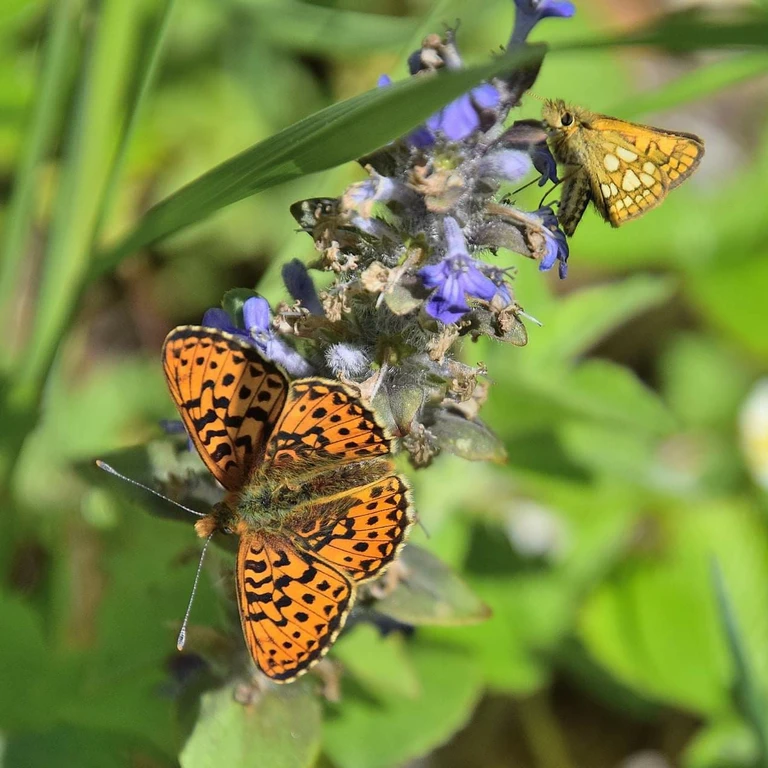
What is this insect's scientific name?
Boloria euphrosyne (also Clossiana euphrosyne)
